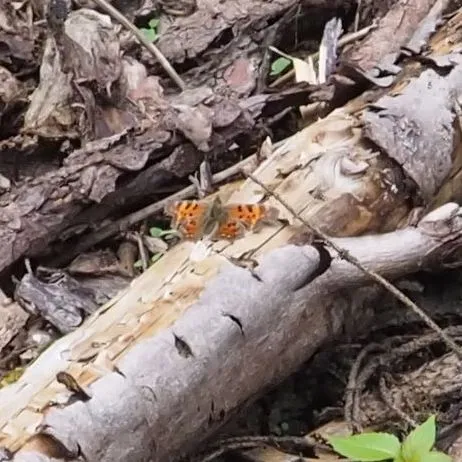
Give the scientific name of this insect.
Polygonia c-album
